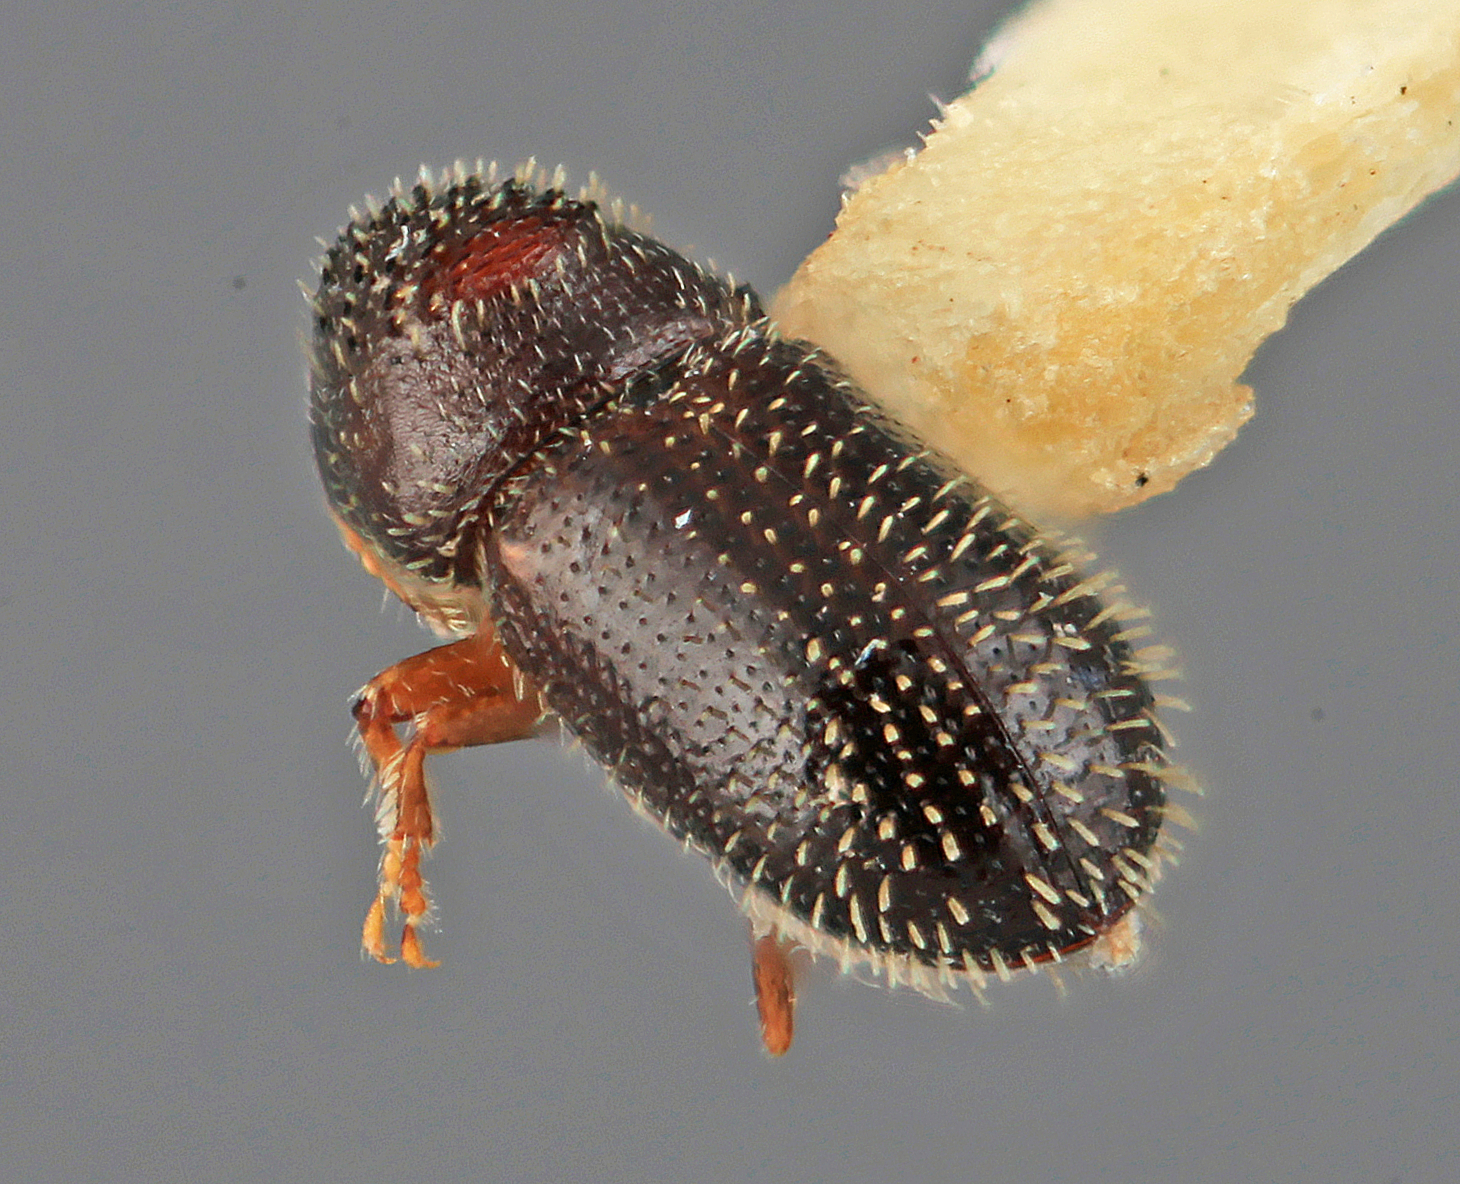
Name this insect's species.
Pseudothysanoes funereus
